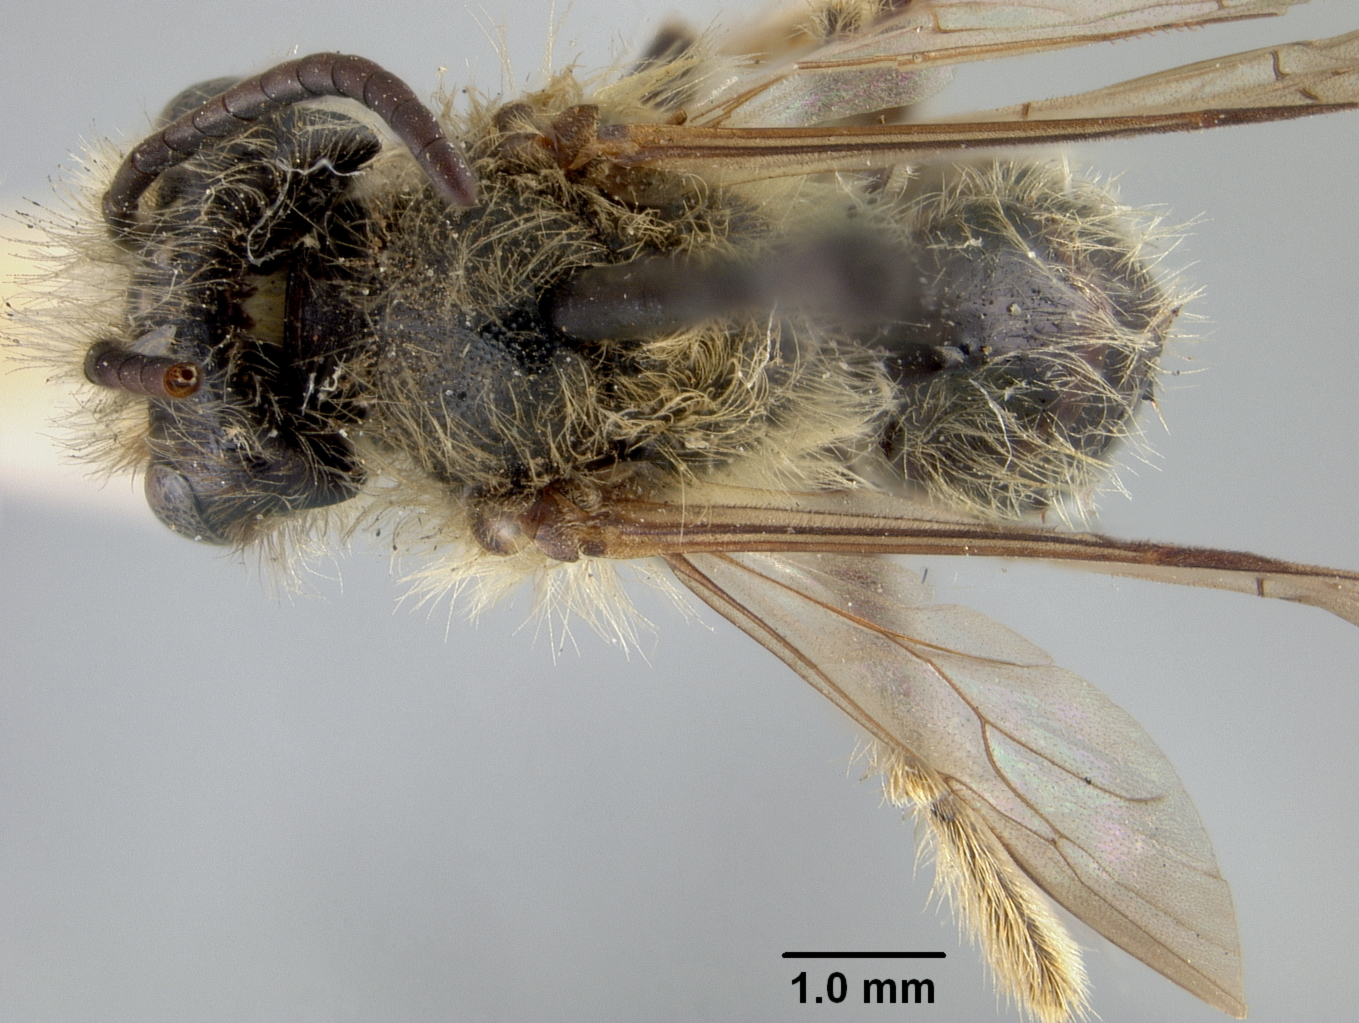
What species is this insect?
Andrena leptanthi
